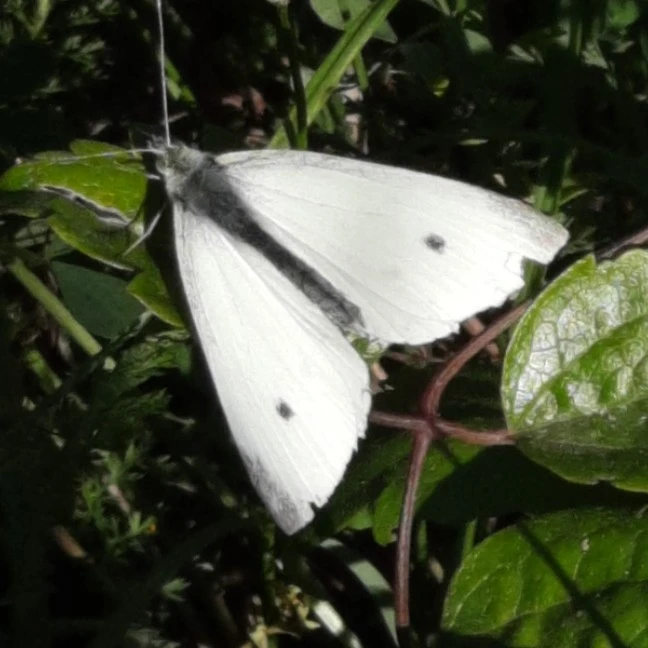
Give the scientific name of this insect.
Pieris rapae
